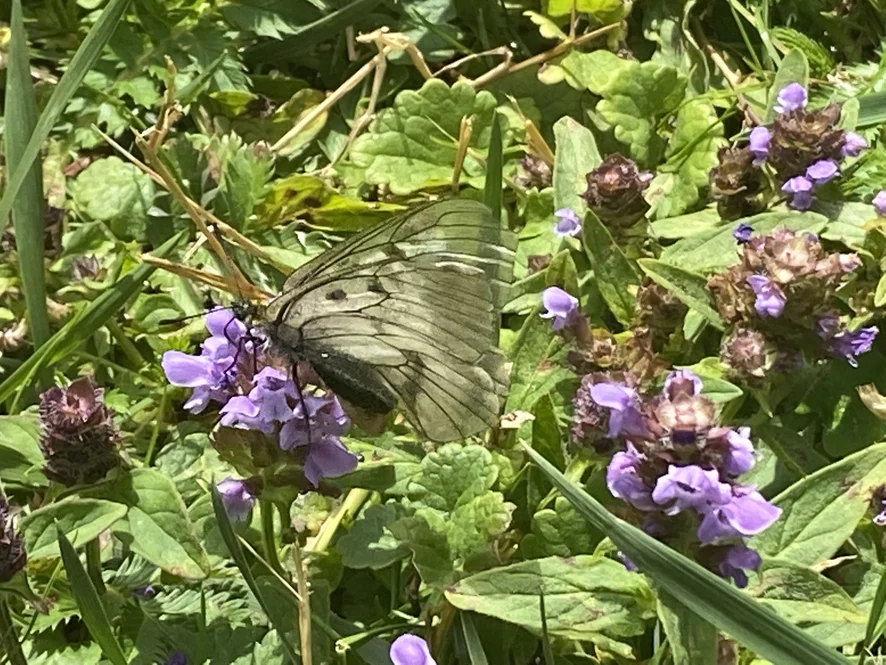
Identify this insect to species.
Parnassius mnemosyne
